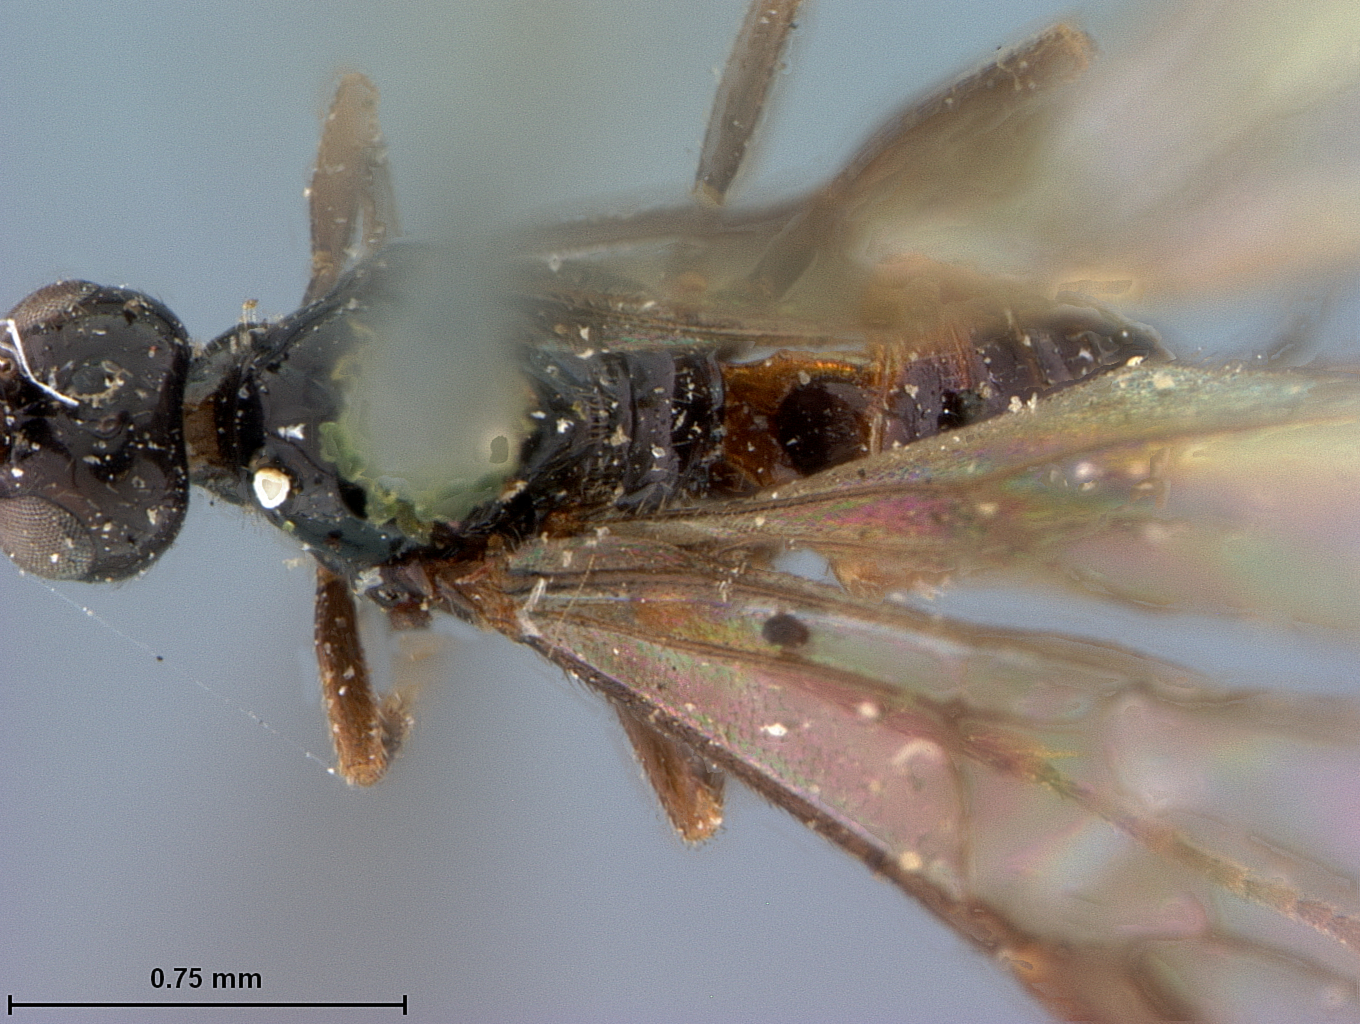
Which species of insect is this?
Bracon minimus
